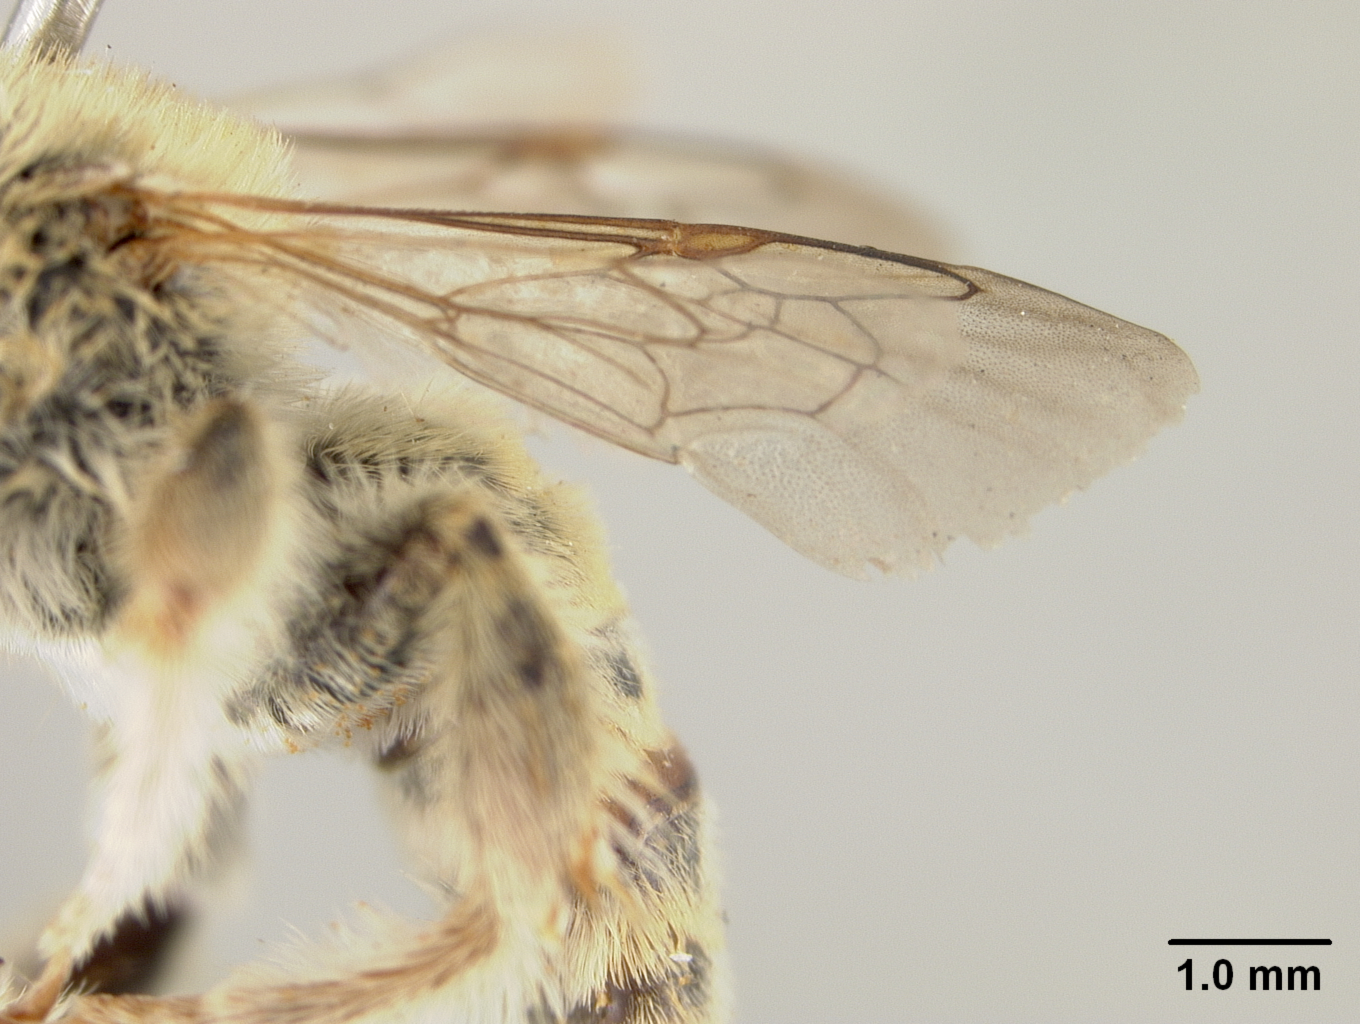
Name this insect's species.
Dasiapis ochracea
